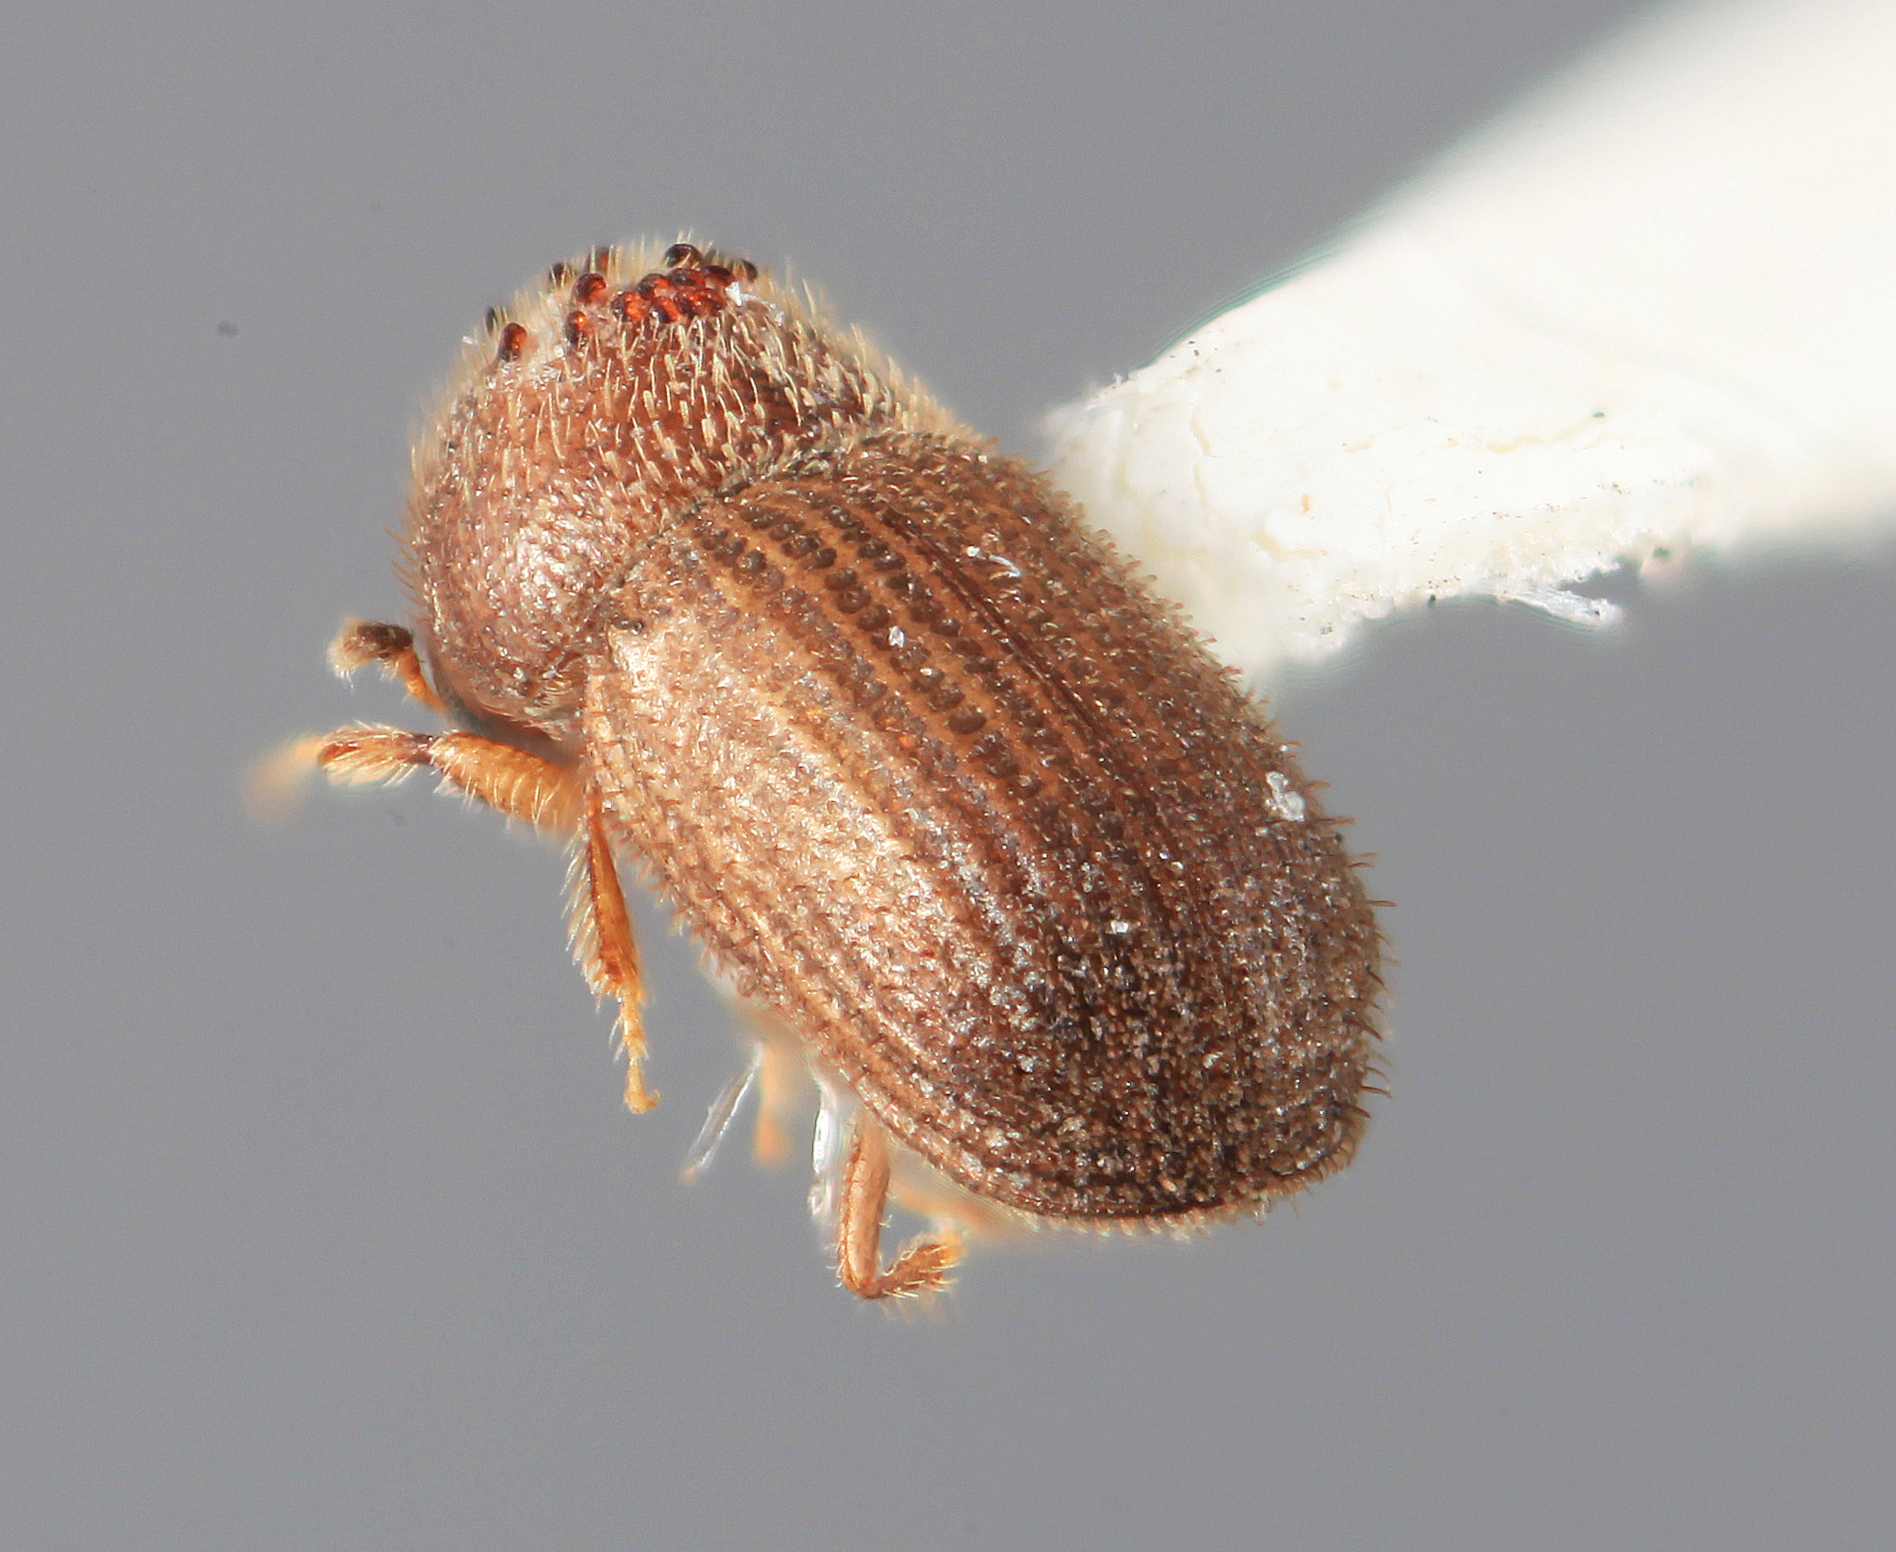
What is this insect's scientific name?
Hypothenemus indigens
